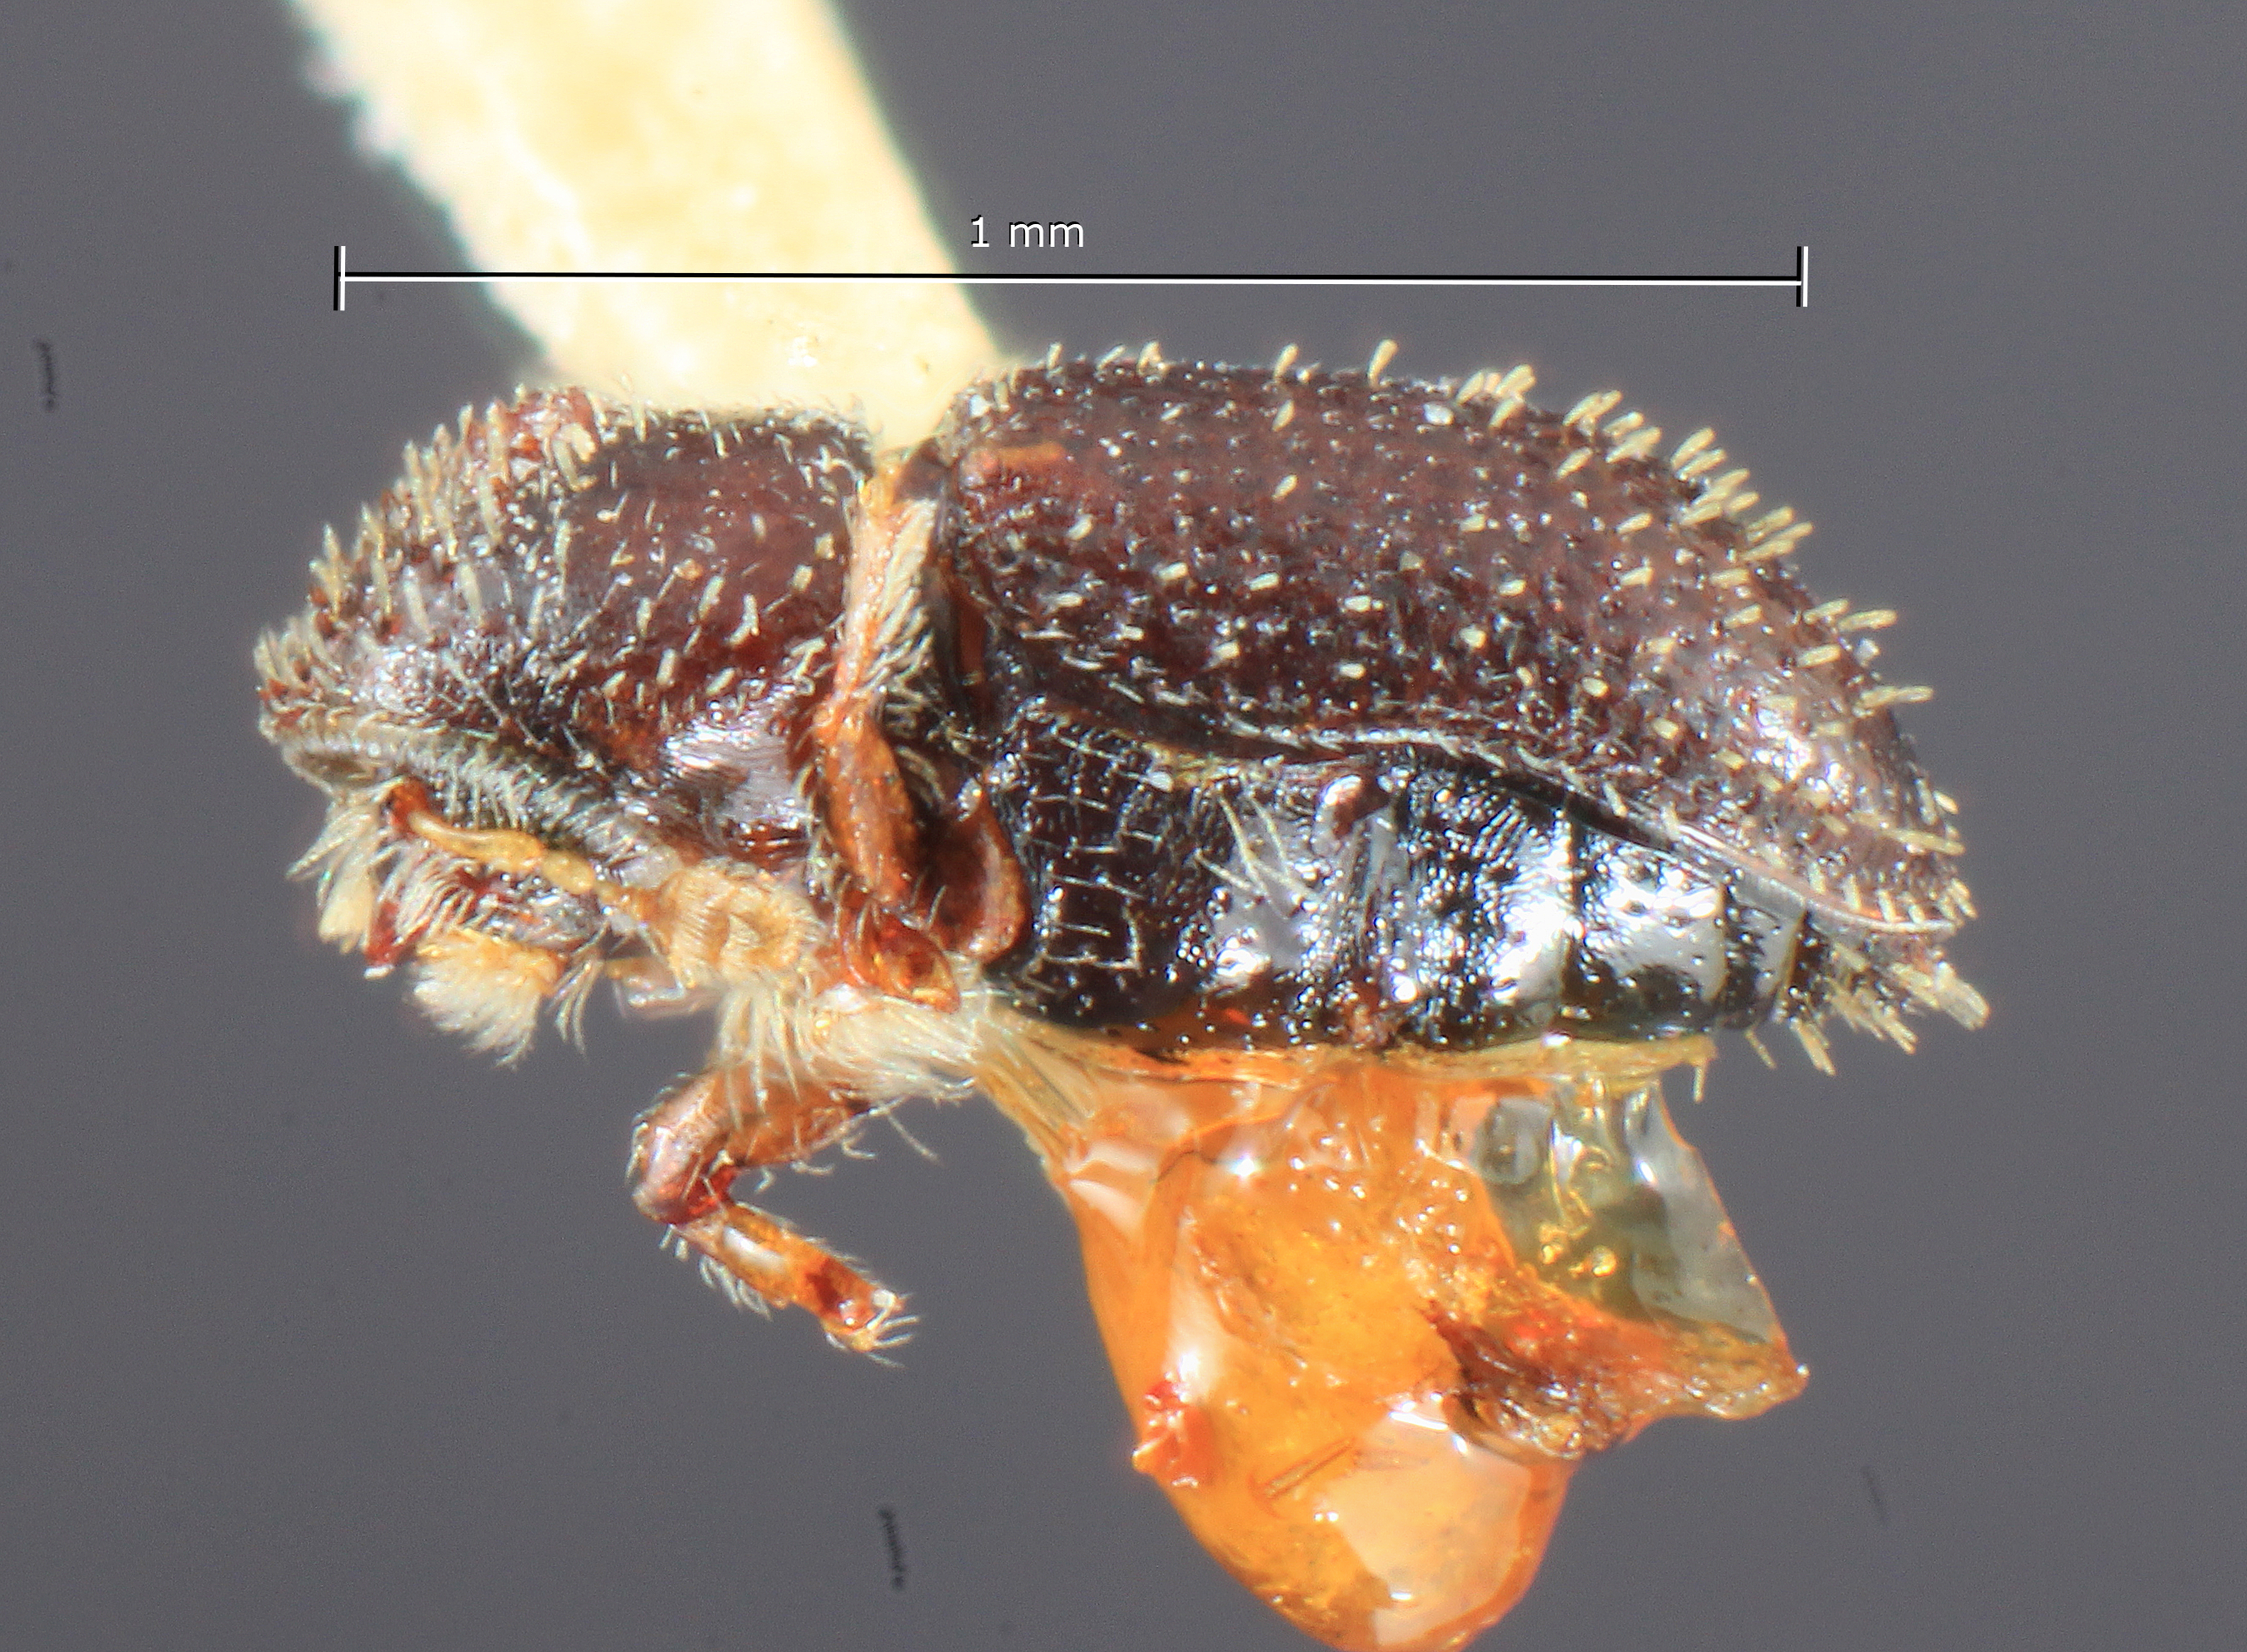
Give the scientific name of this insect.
Pseudothysanoes huachucae
